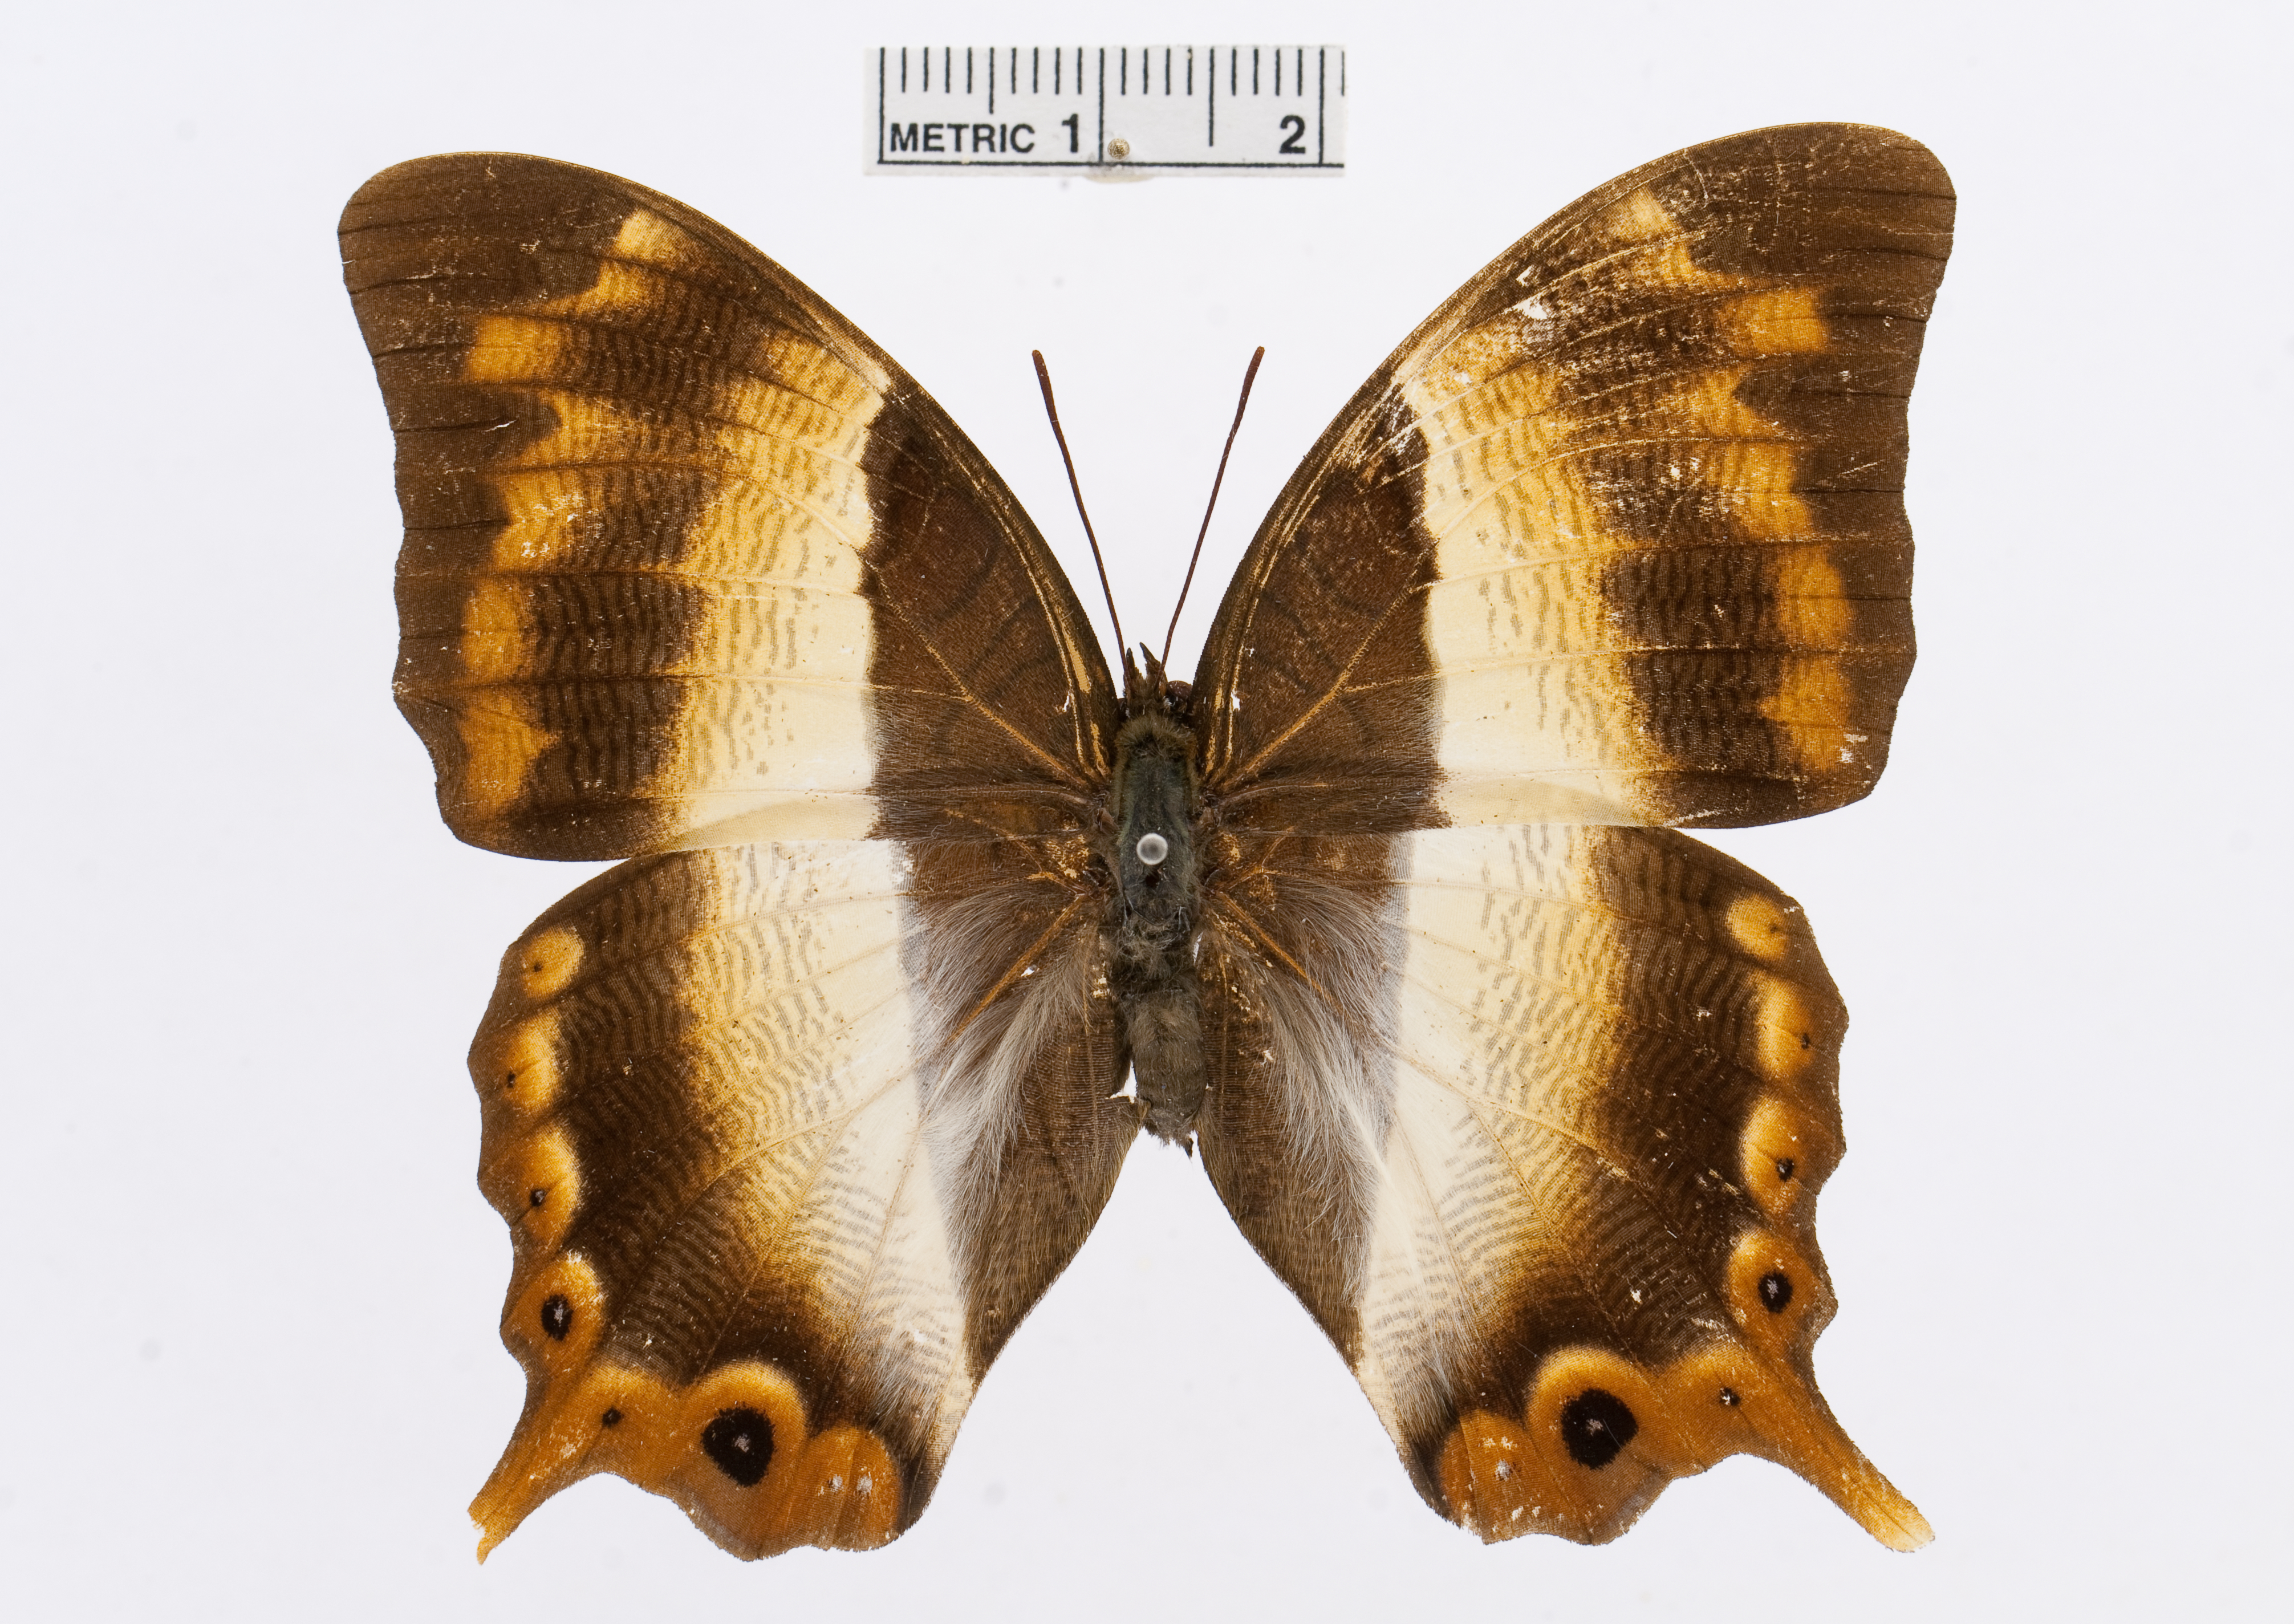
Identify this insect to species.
Palla ussheri
